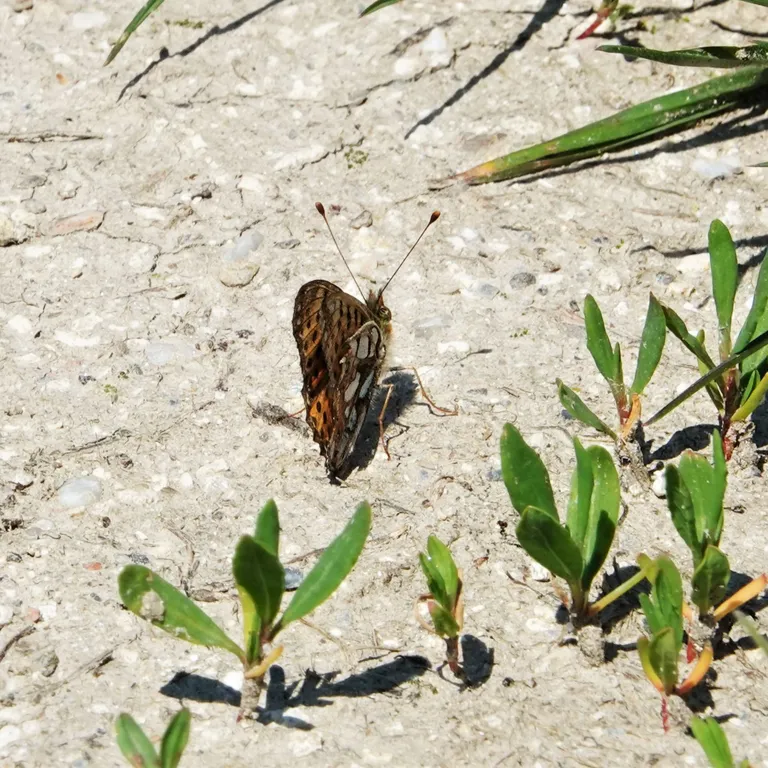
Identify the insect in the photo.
Issoria lathonia
